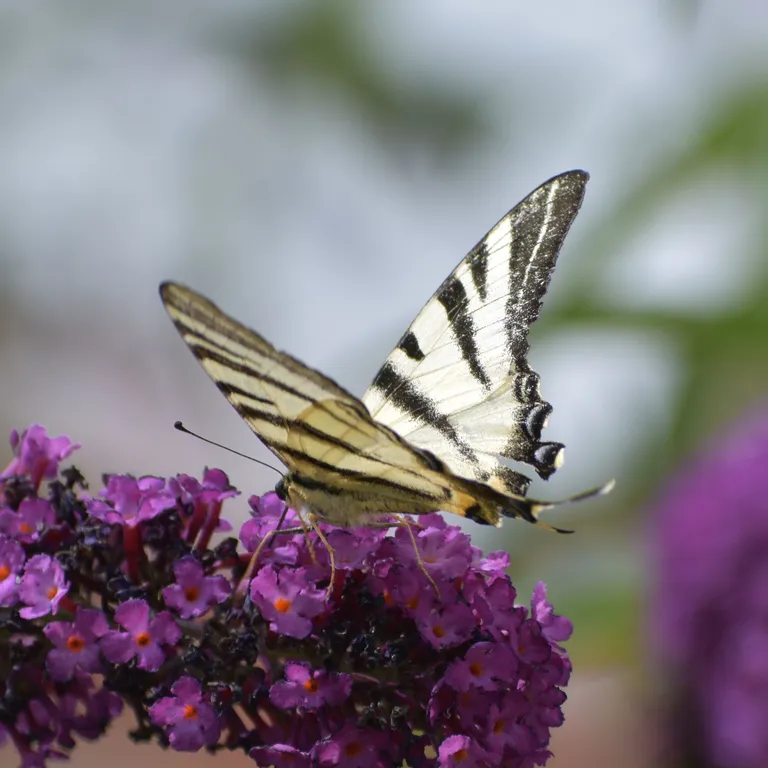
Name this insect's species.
Iphiclides podalirius
